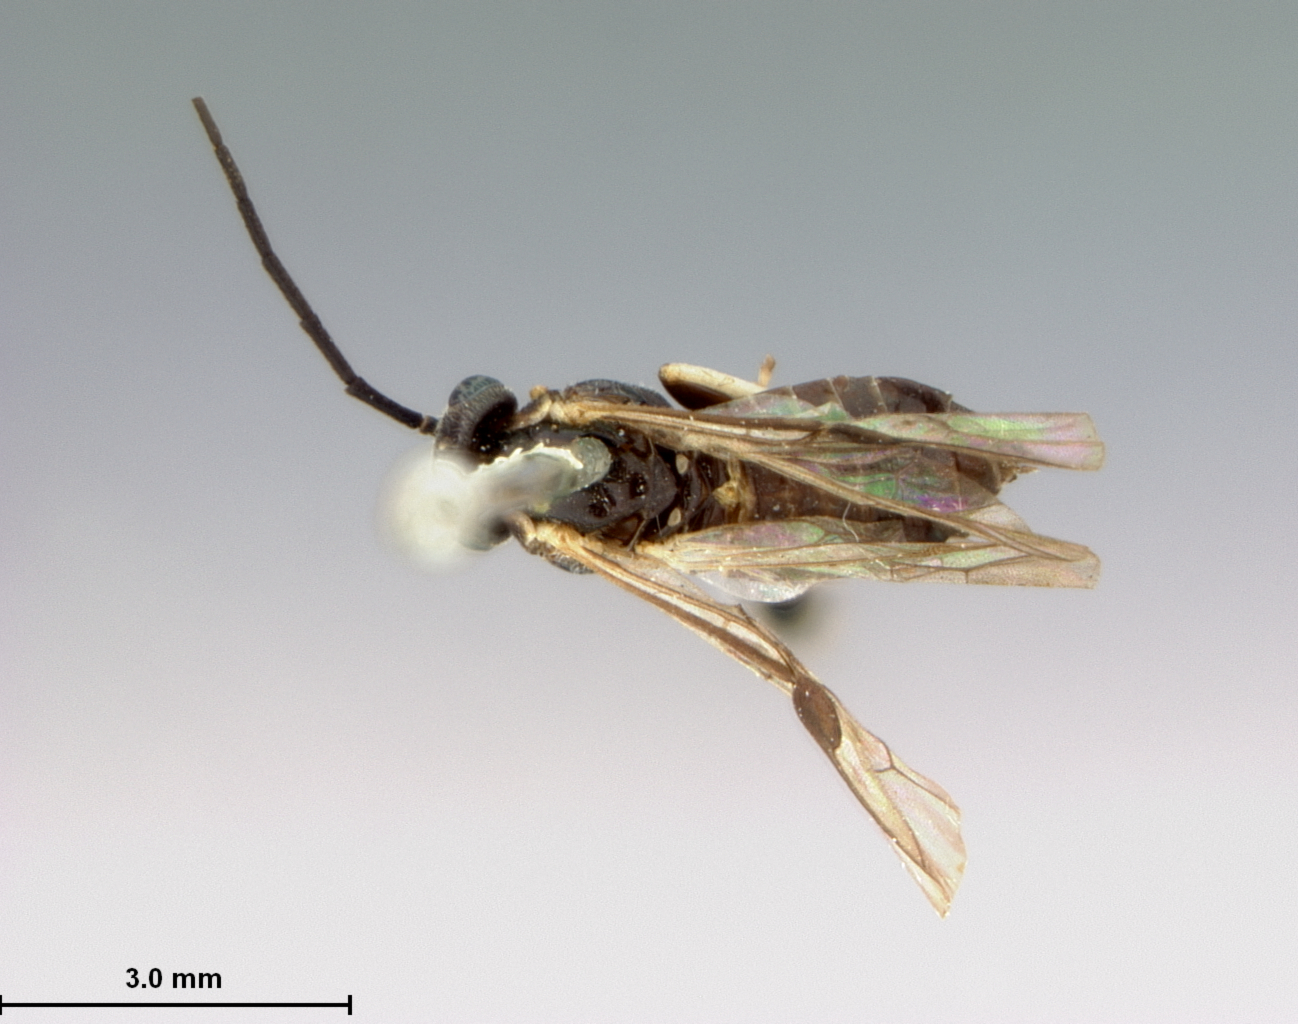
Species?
Pristiphora banksii
